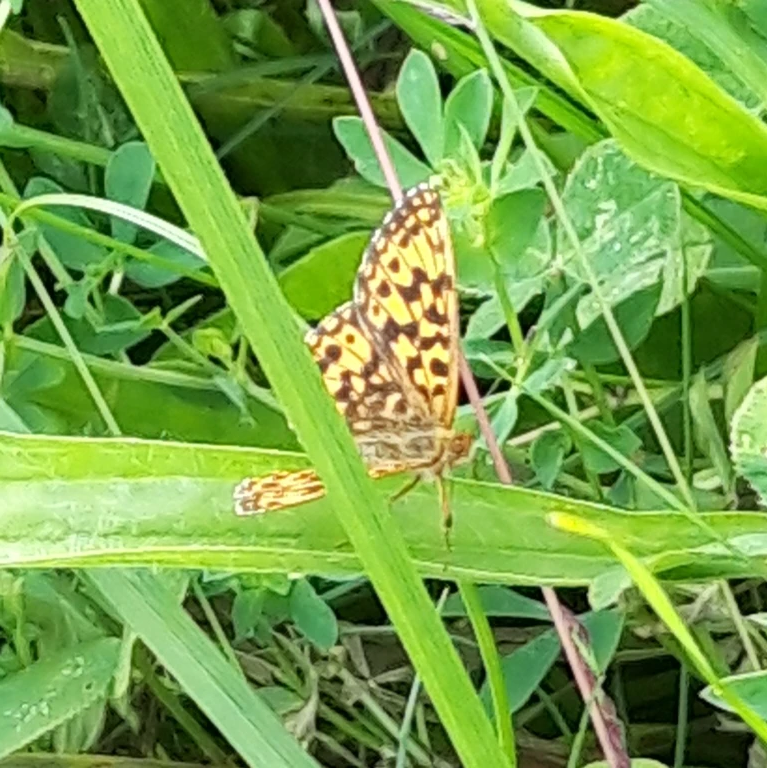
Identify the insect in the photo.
Boloria dia
